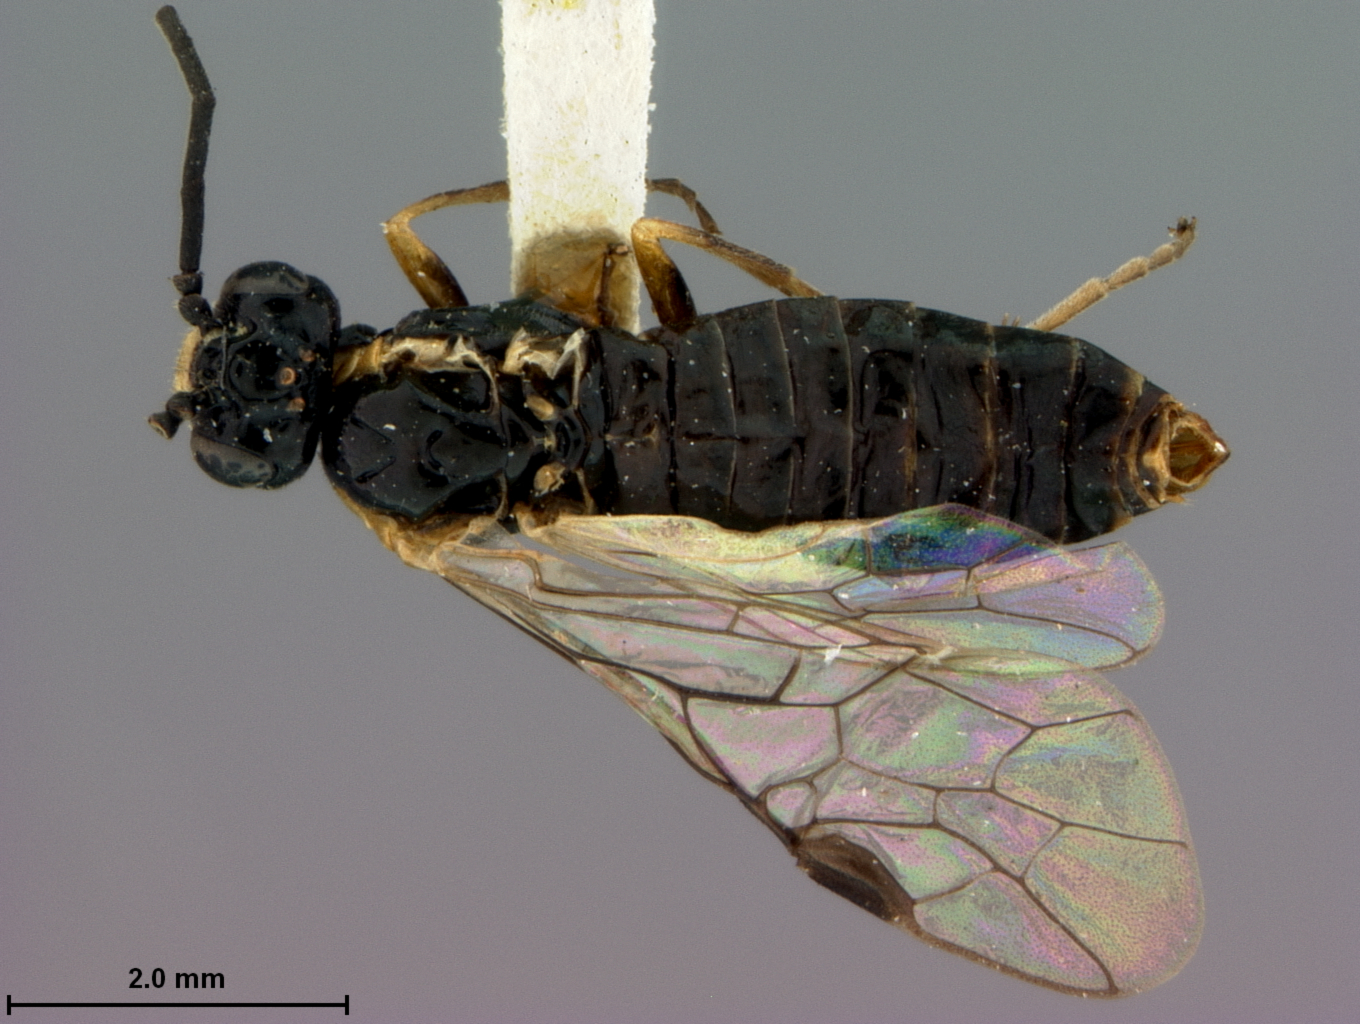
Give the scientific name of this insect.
Hemitaxonus japonicus
